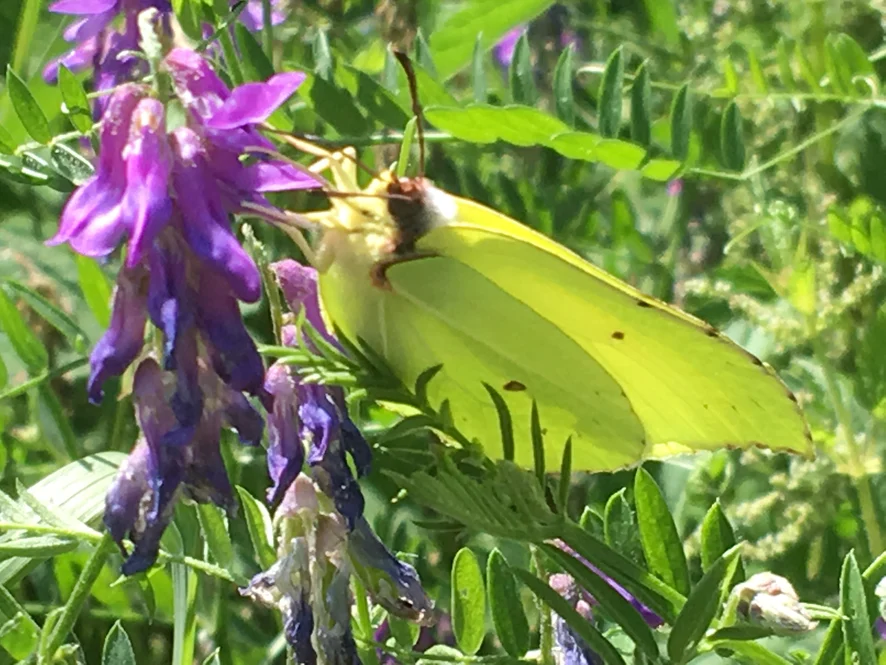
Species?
Gonepteryx rhamni
